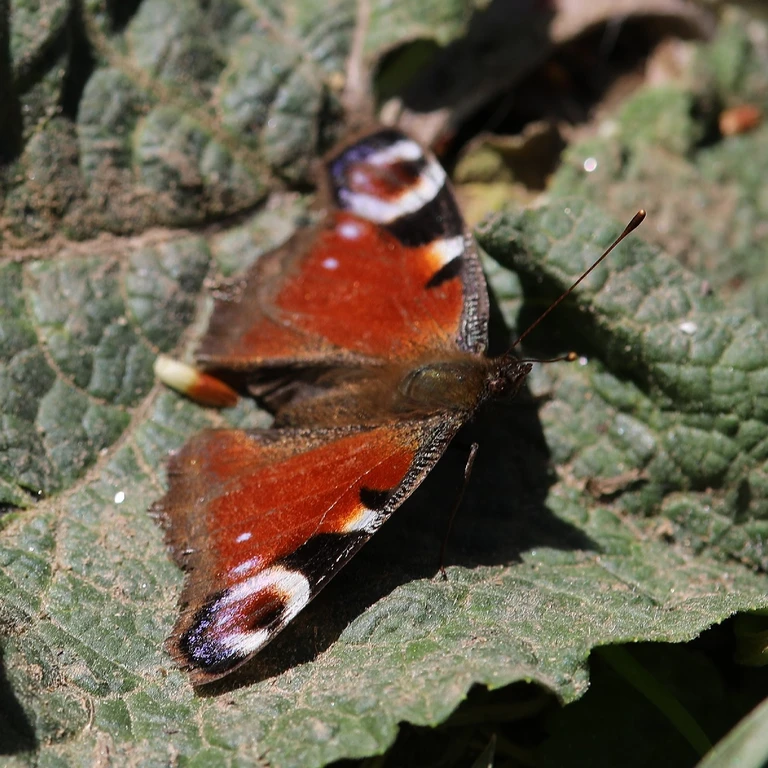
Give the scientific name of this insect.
Aglais io
